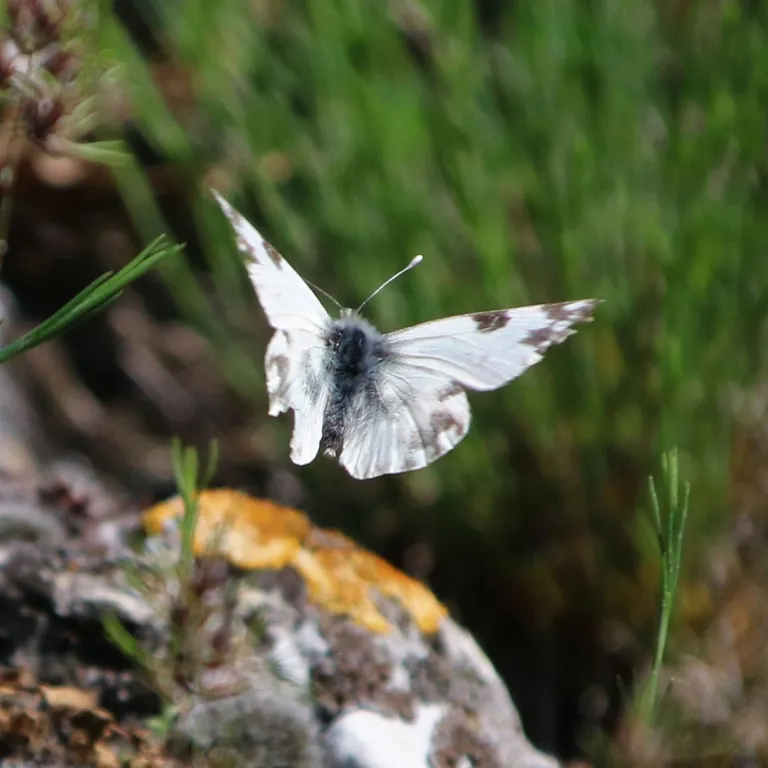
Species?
Pontia edusa
